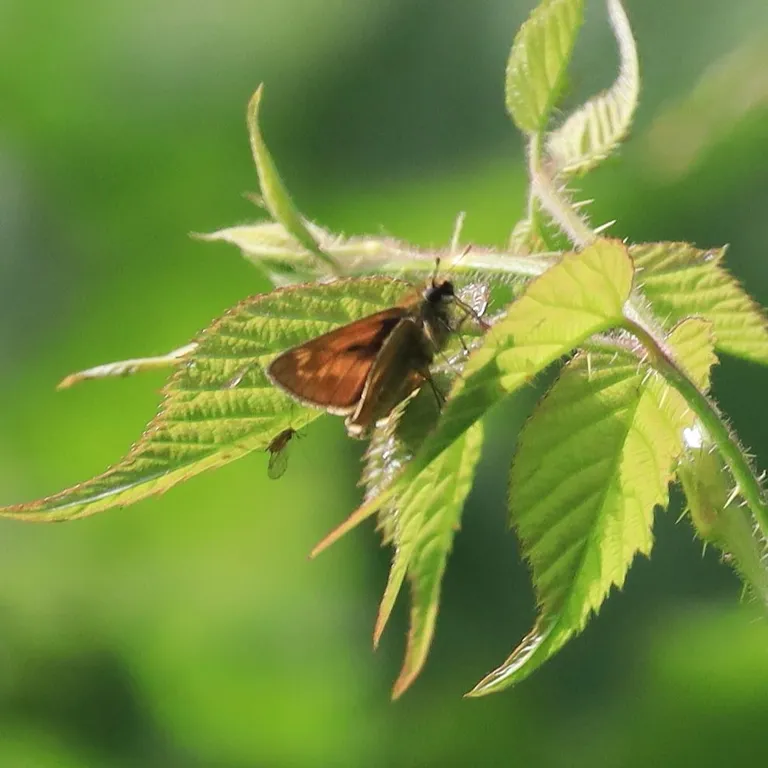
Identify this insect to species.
Ochlodes sylvanus (also Ochlodes venata)
